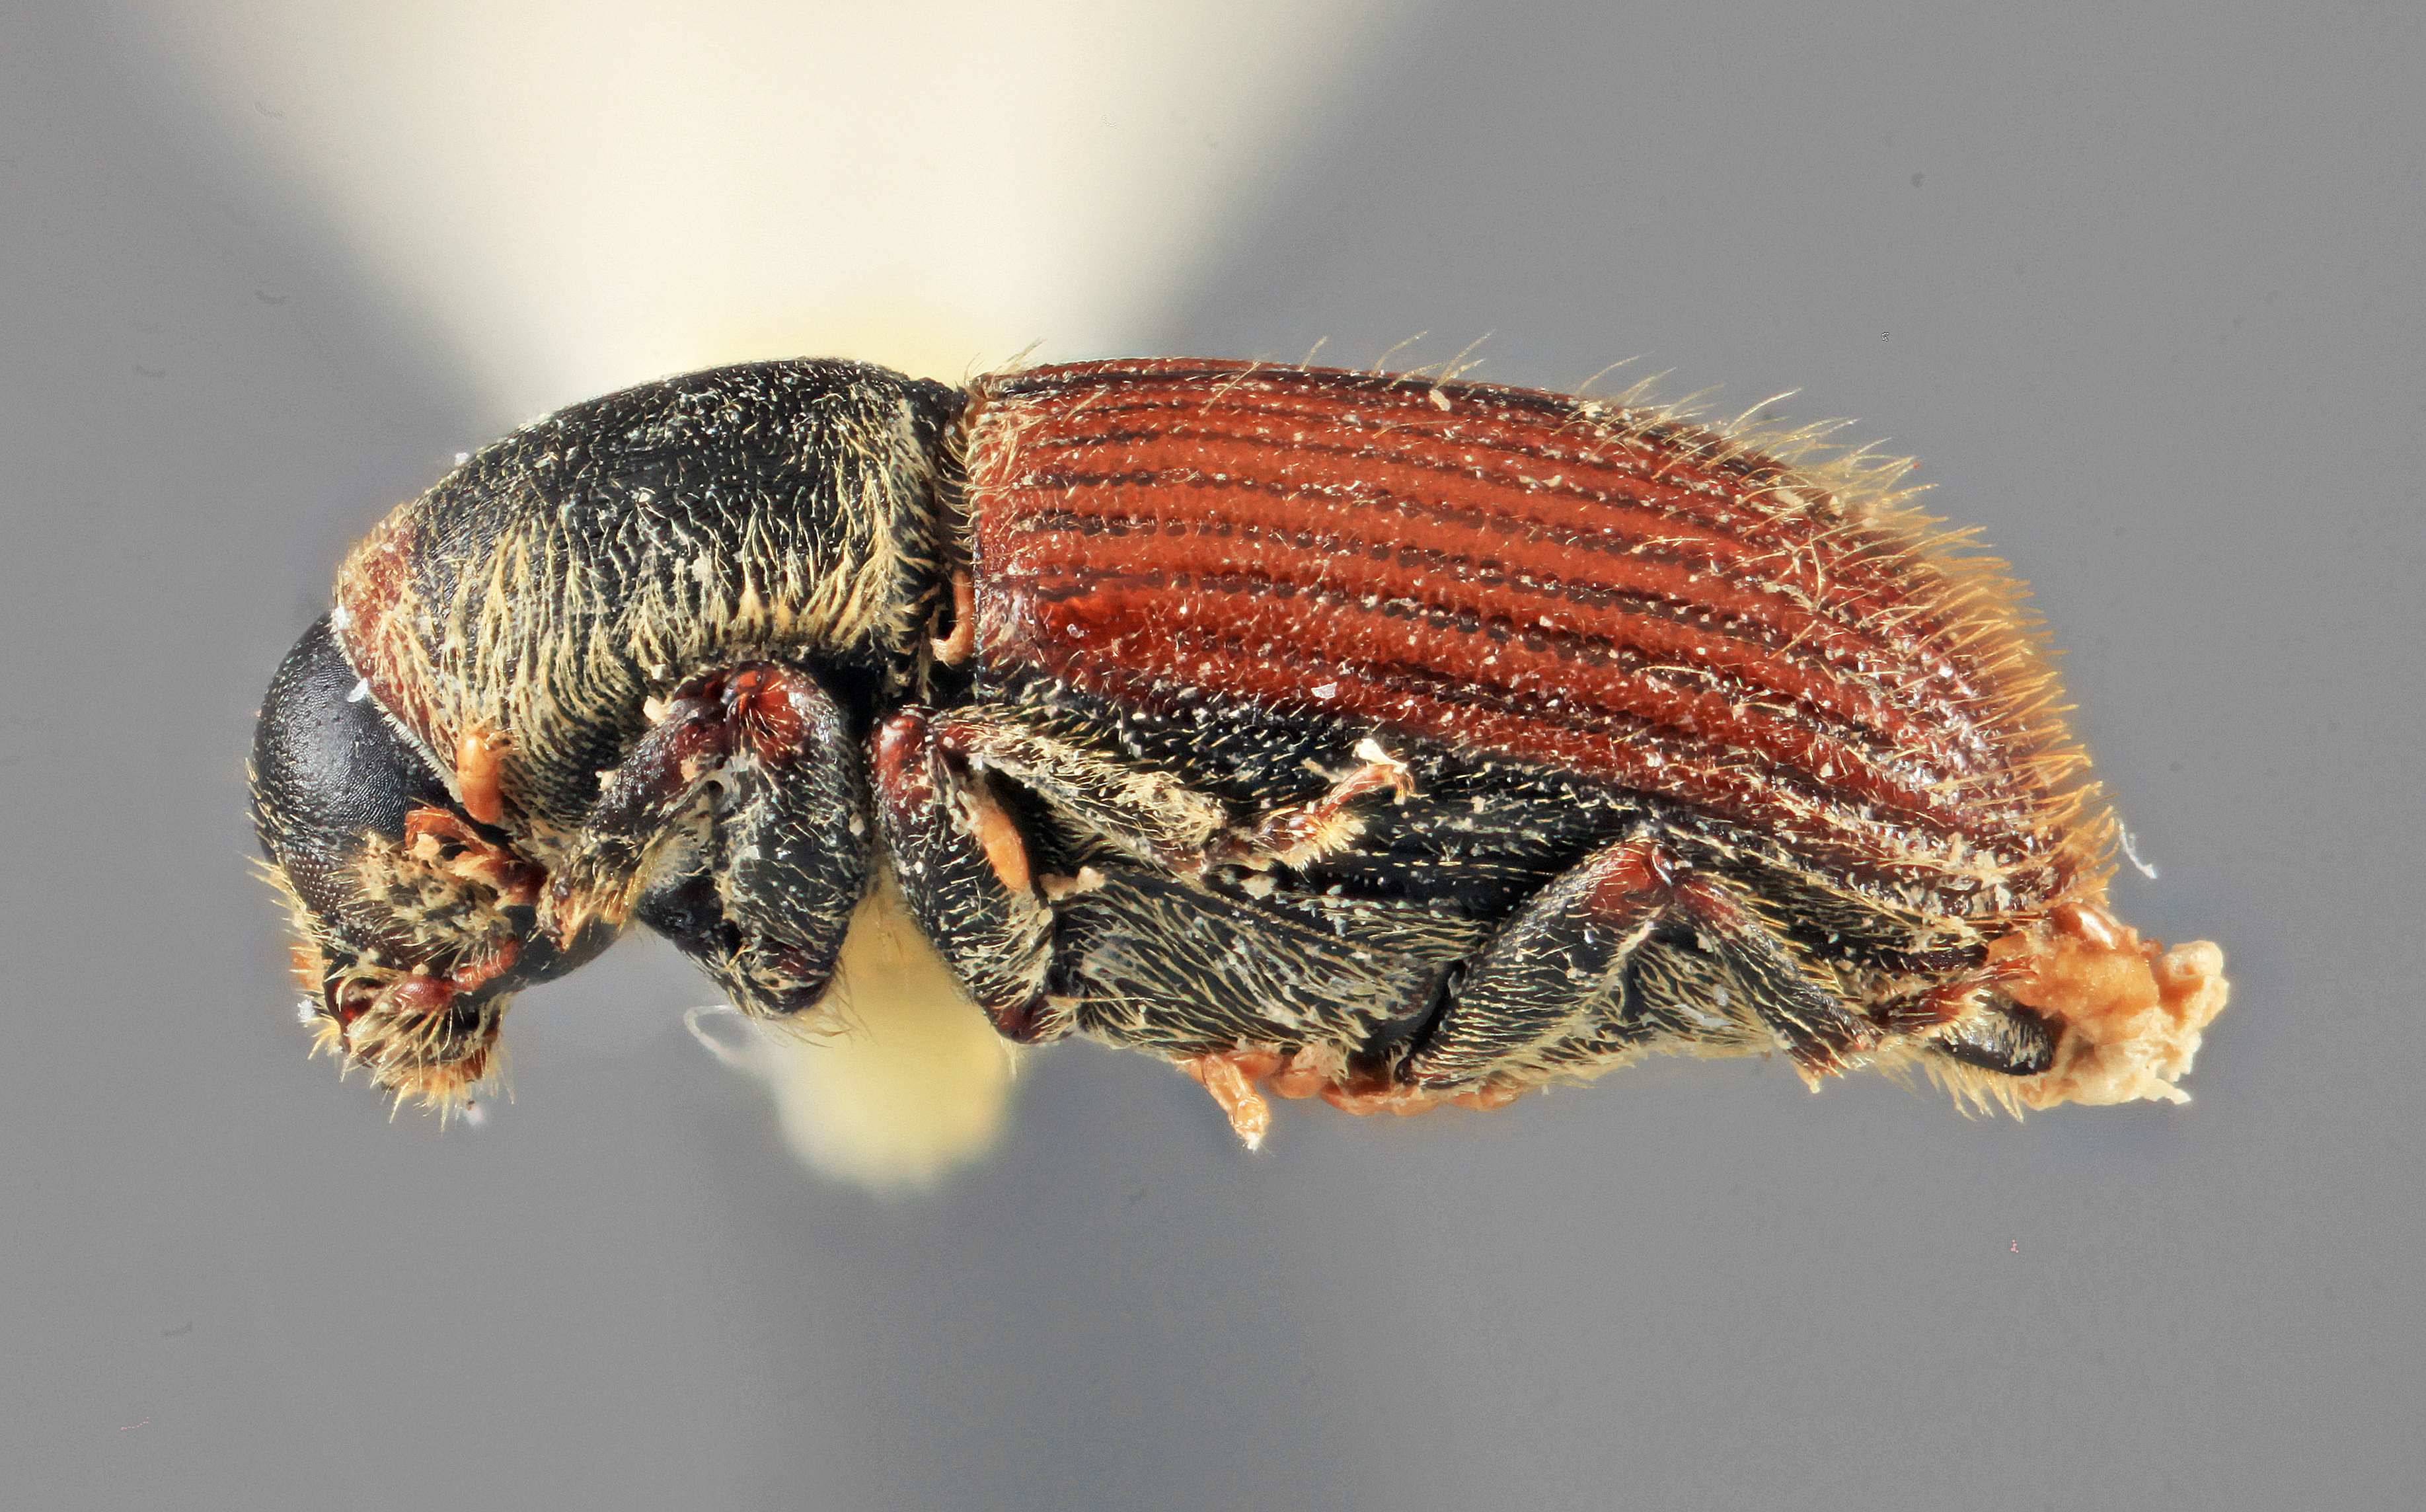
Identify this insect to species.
Cnesinus gibbosus
